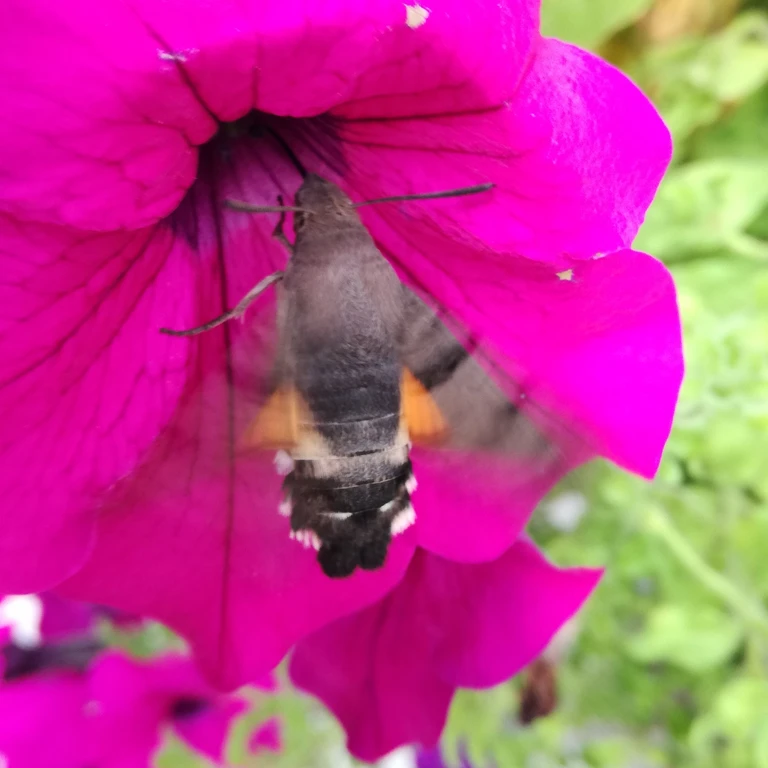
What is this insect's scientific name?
Macroglossum stellatarum
